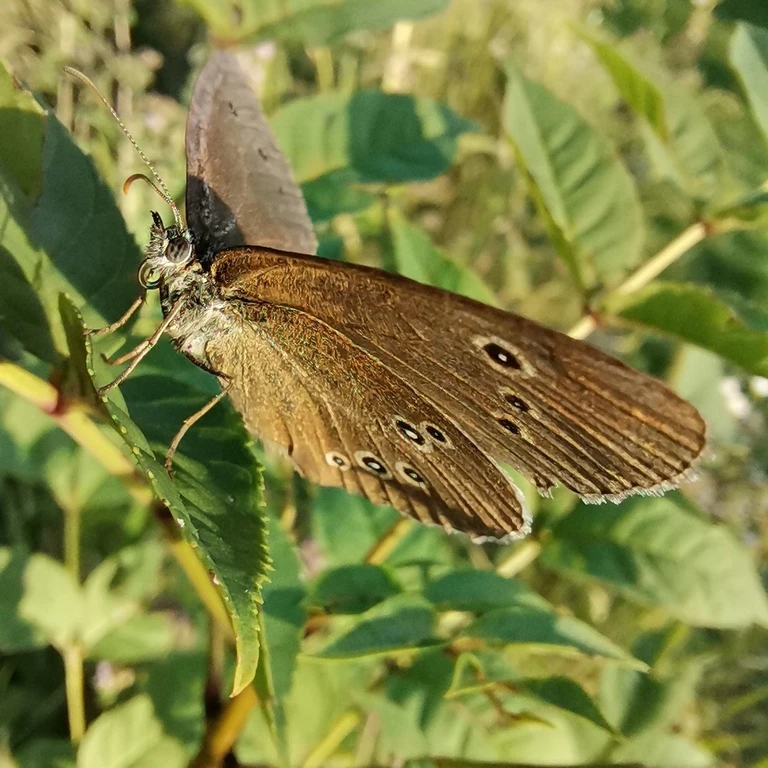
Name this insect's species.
Aphantopus hyperantus
